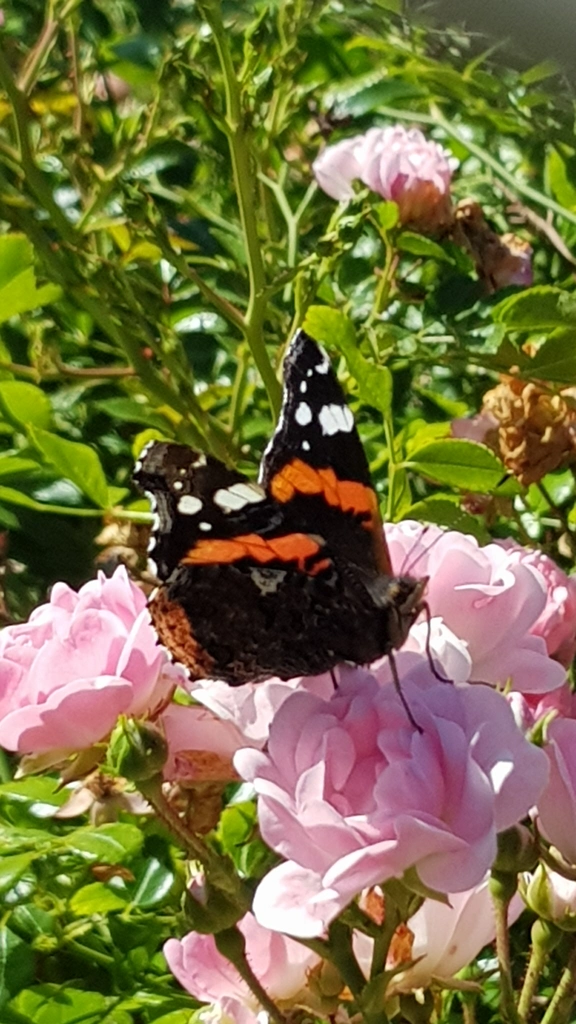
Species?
Vanessa atalanta
